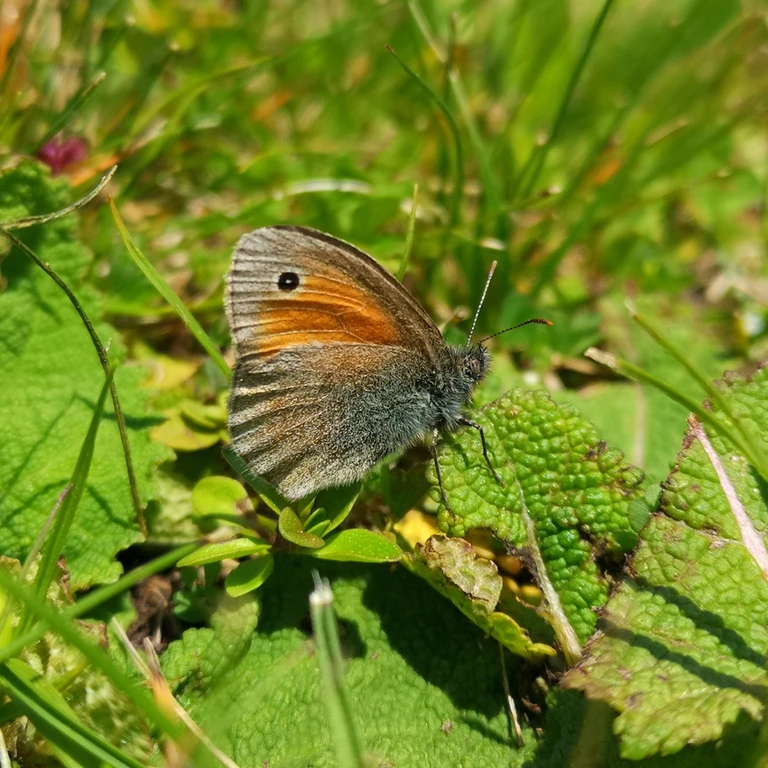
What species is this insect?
Coenonympha pamphilus
